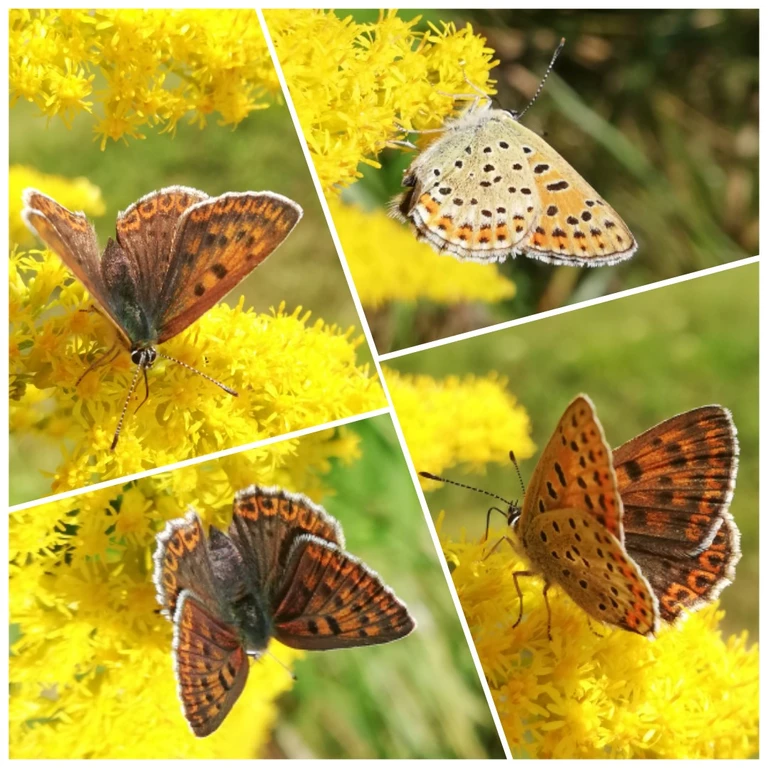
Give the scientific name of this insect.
Lycaena tityrus (also Loweia tityrus)
